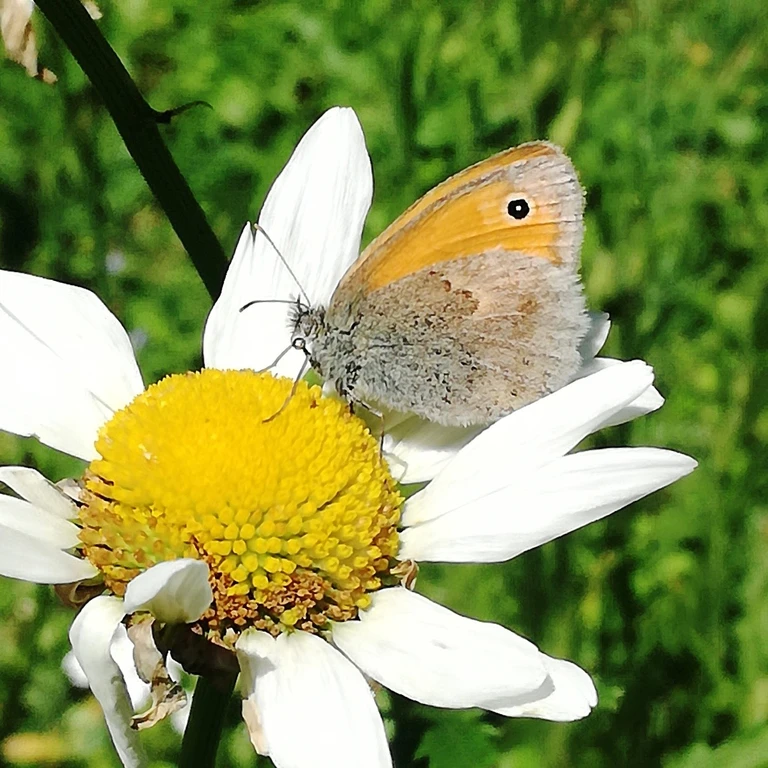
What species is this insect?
Coenonympha pamphilus
